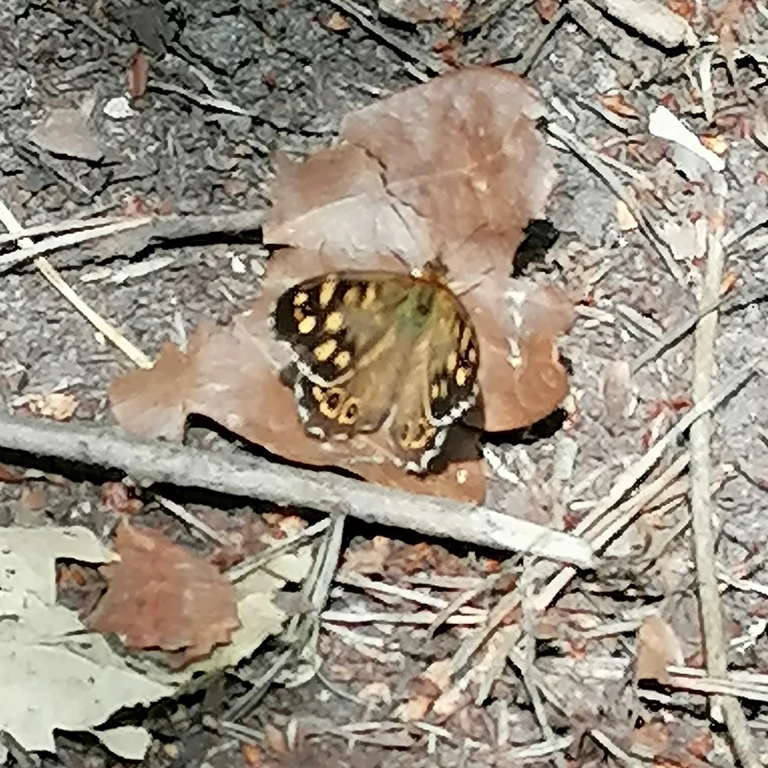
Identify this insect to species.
Pararge aegeria
